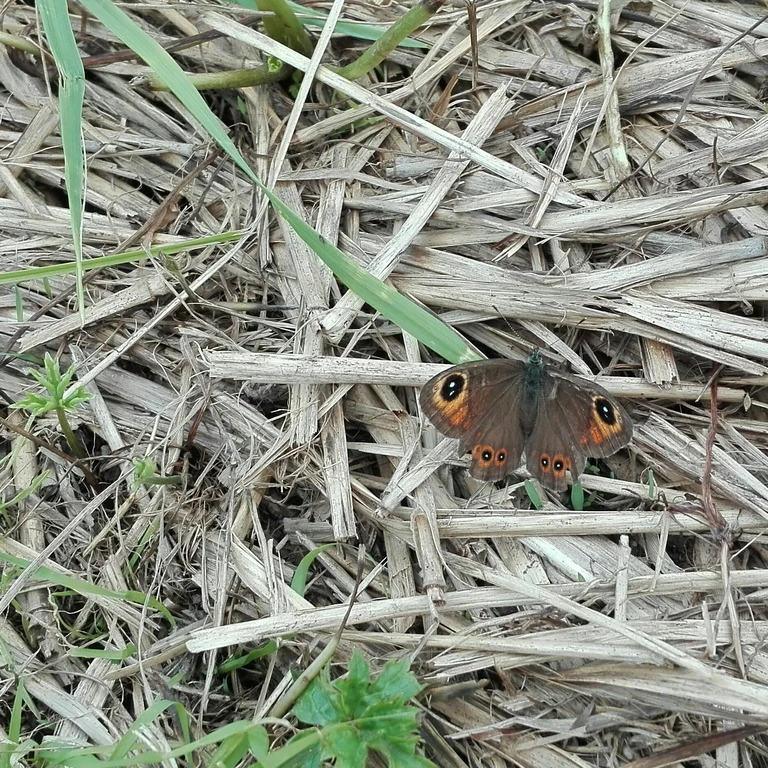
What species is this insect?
Lasiommata maera (also Pararge maera)
